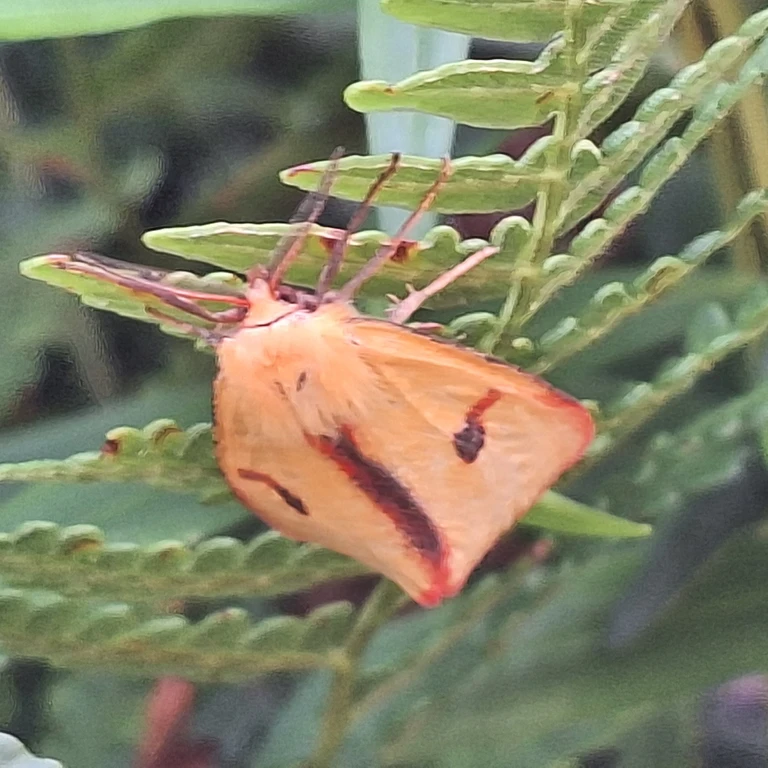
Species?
Diacrisia sannio
